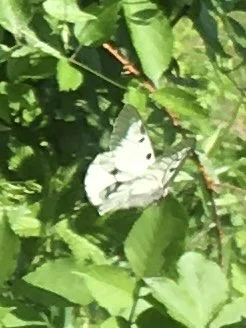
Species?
Parnassius mnemosyne
